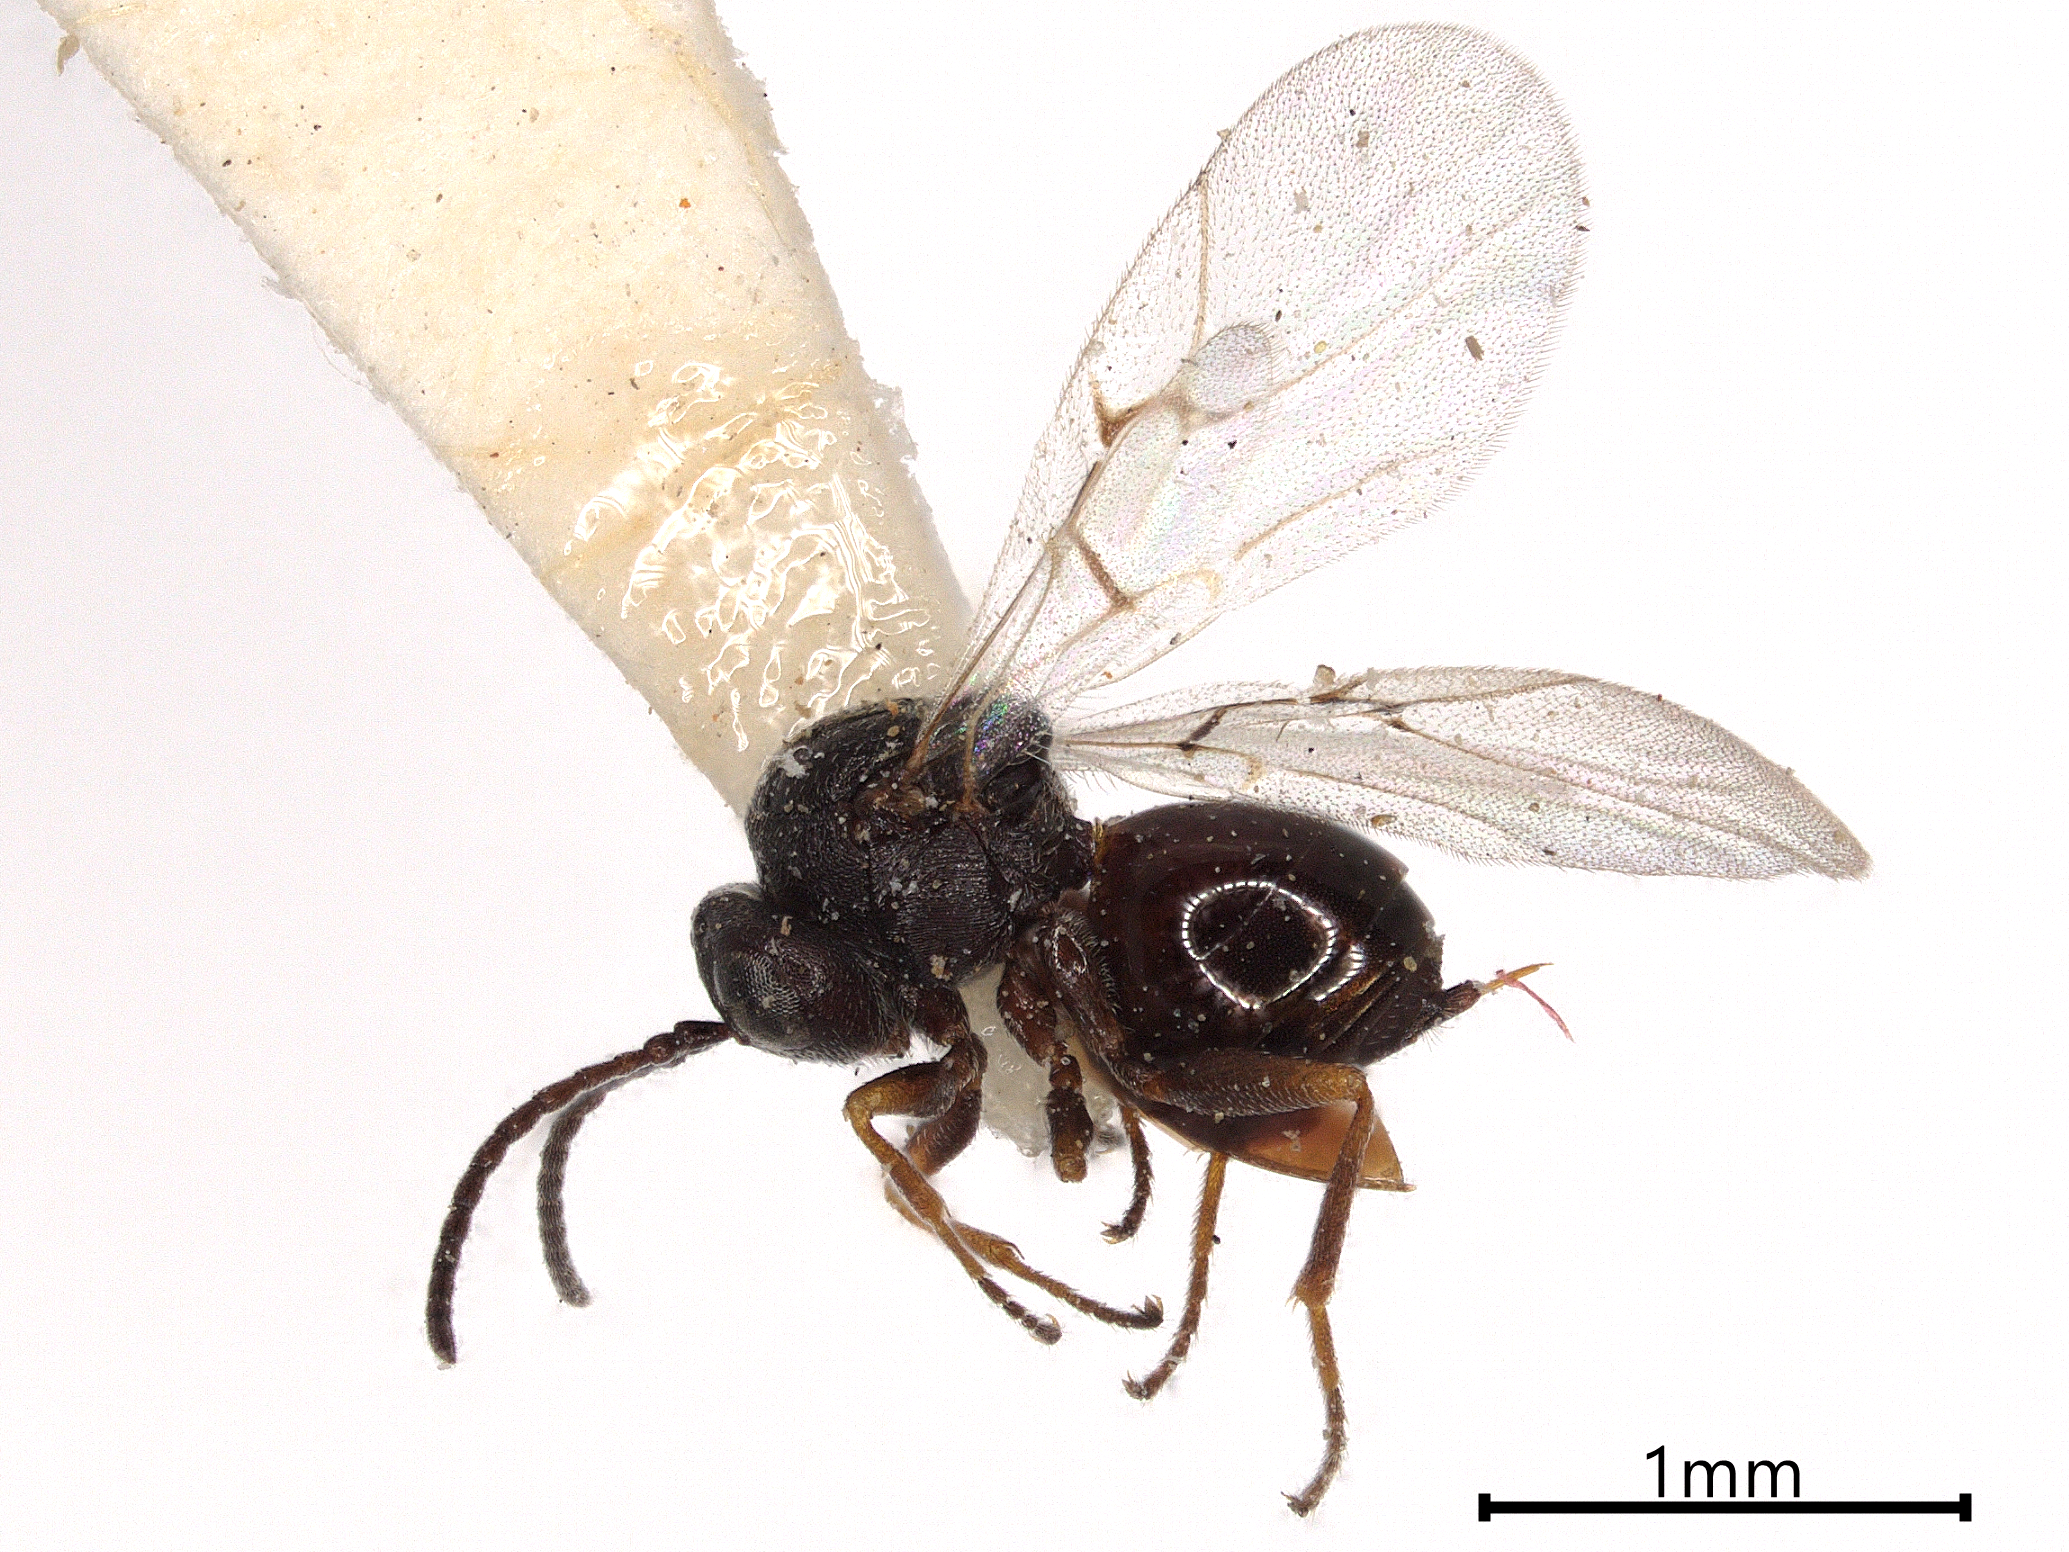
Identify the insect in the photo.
Isocolus rogenhoferi
